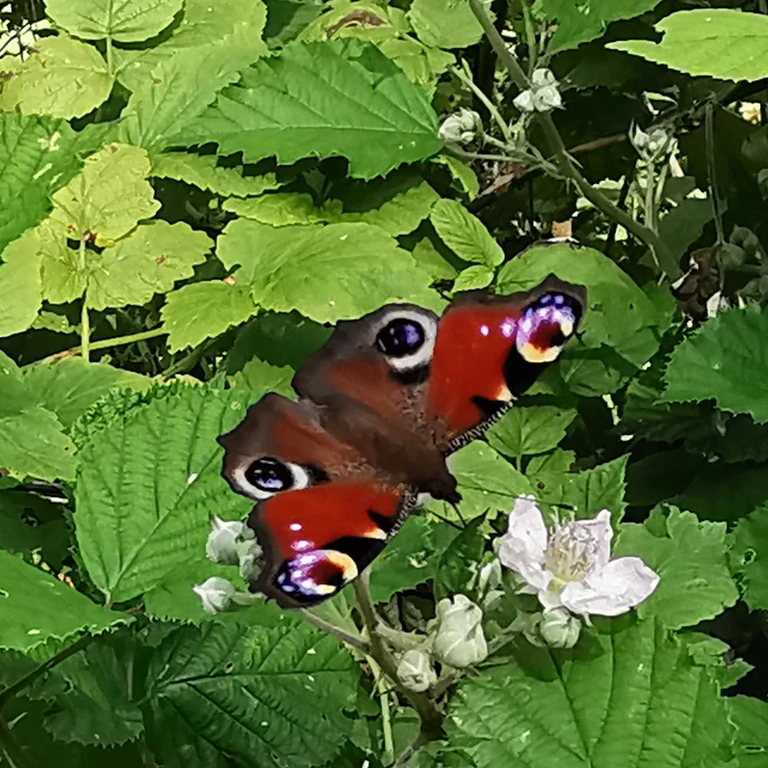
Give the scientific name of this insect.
Aglais io
